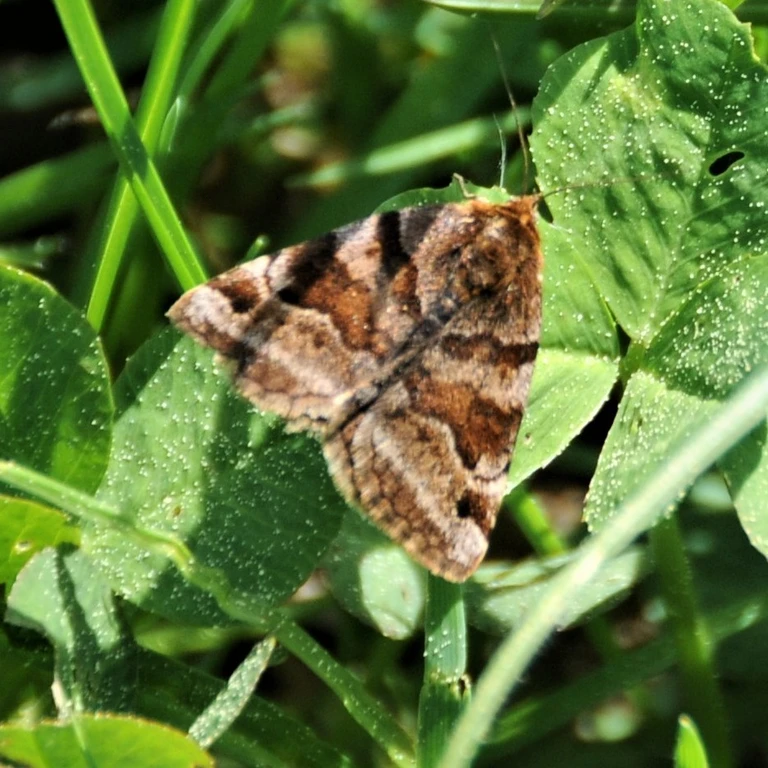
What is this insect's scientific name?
Euclidia glyphica
